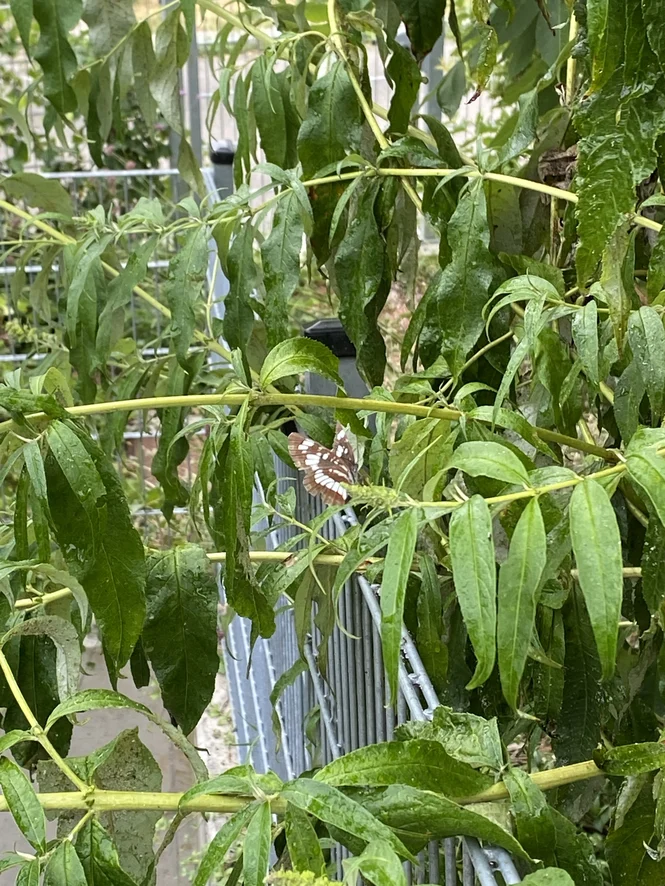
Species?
Neptis rivularis
